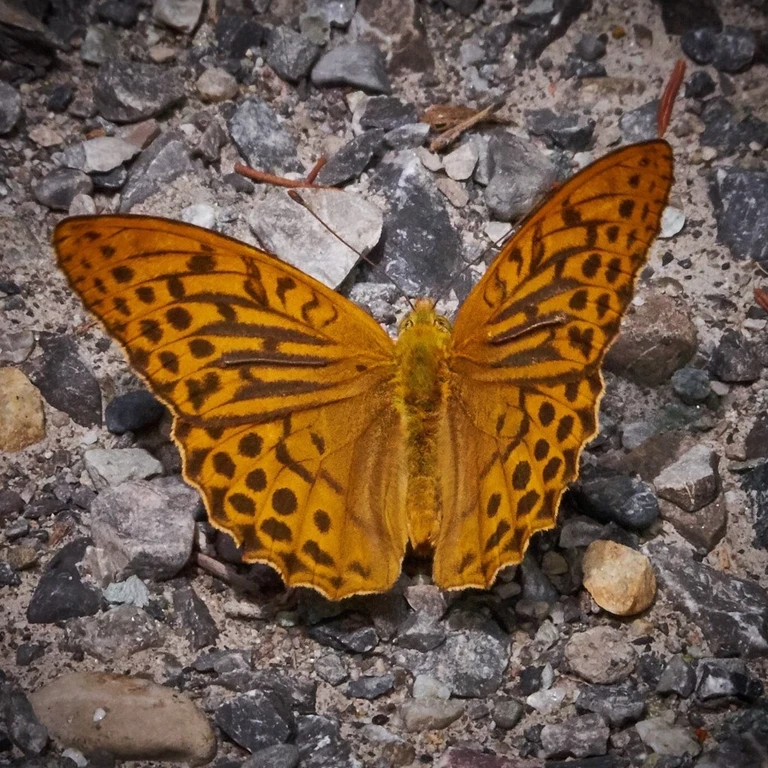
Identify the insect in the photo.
Argynnis paphia
